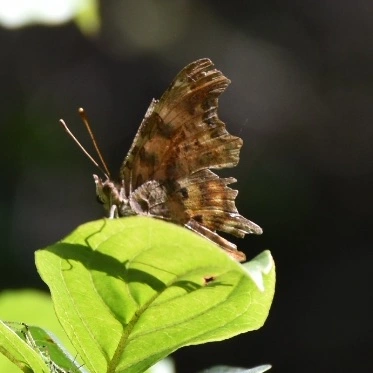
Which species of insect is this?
Polygonia c-album
